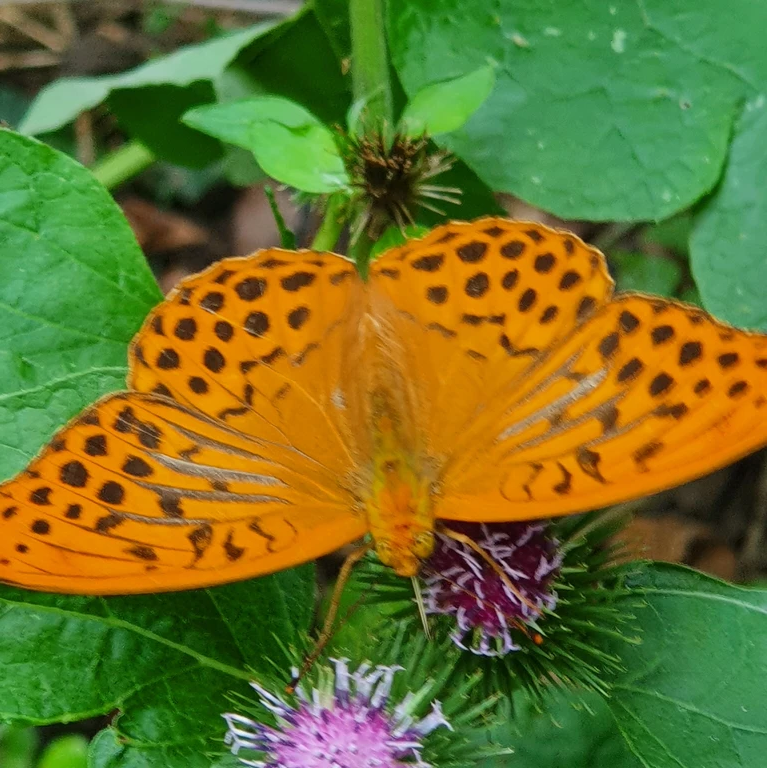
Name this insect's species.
Argynnis paphia
